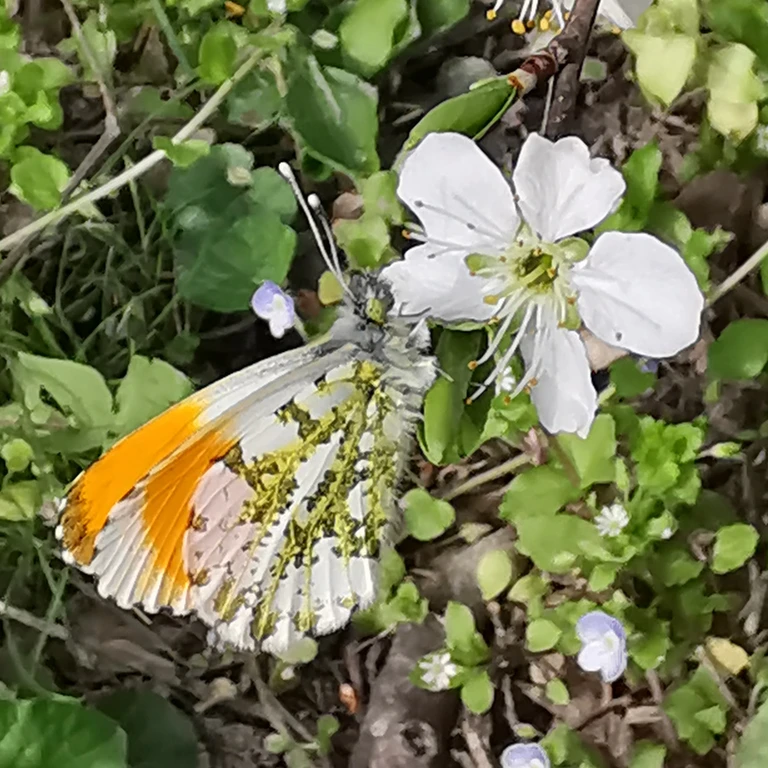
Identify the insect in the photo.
Anthocharis cardamines
